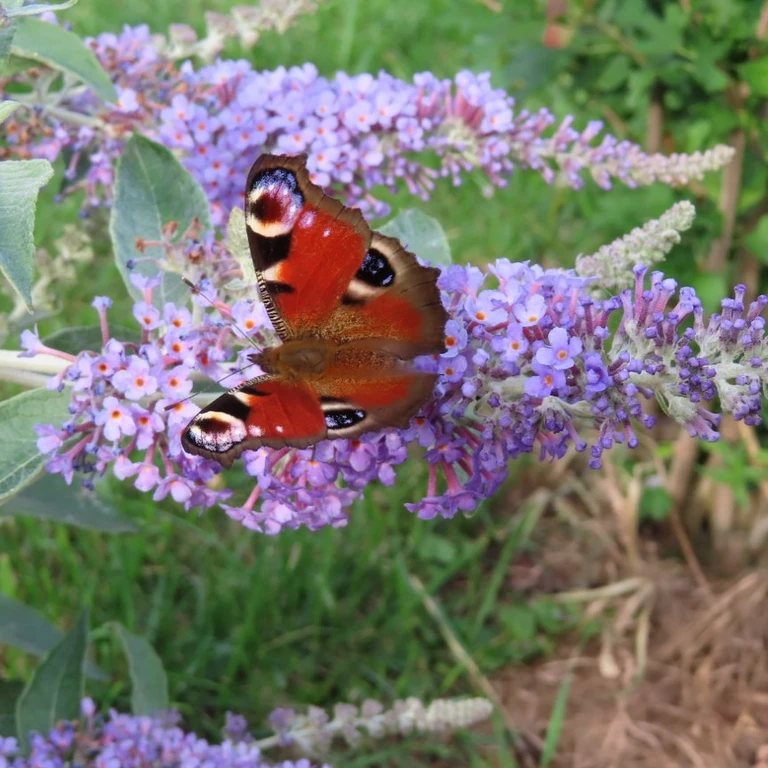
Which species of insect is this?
Aglais io
